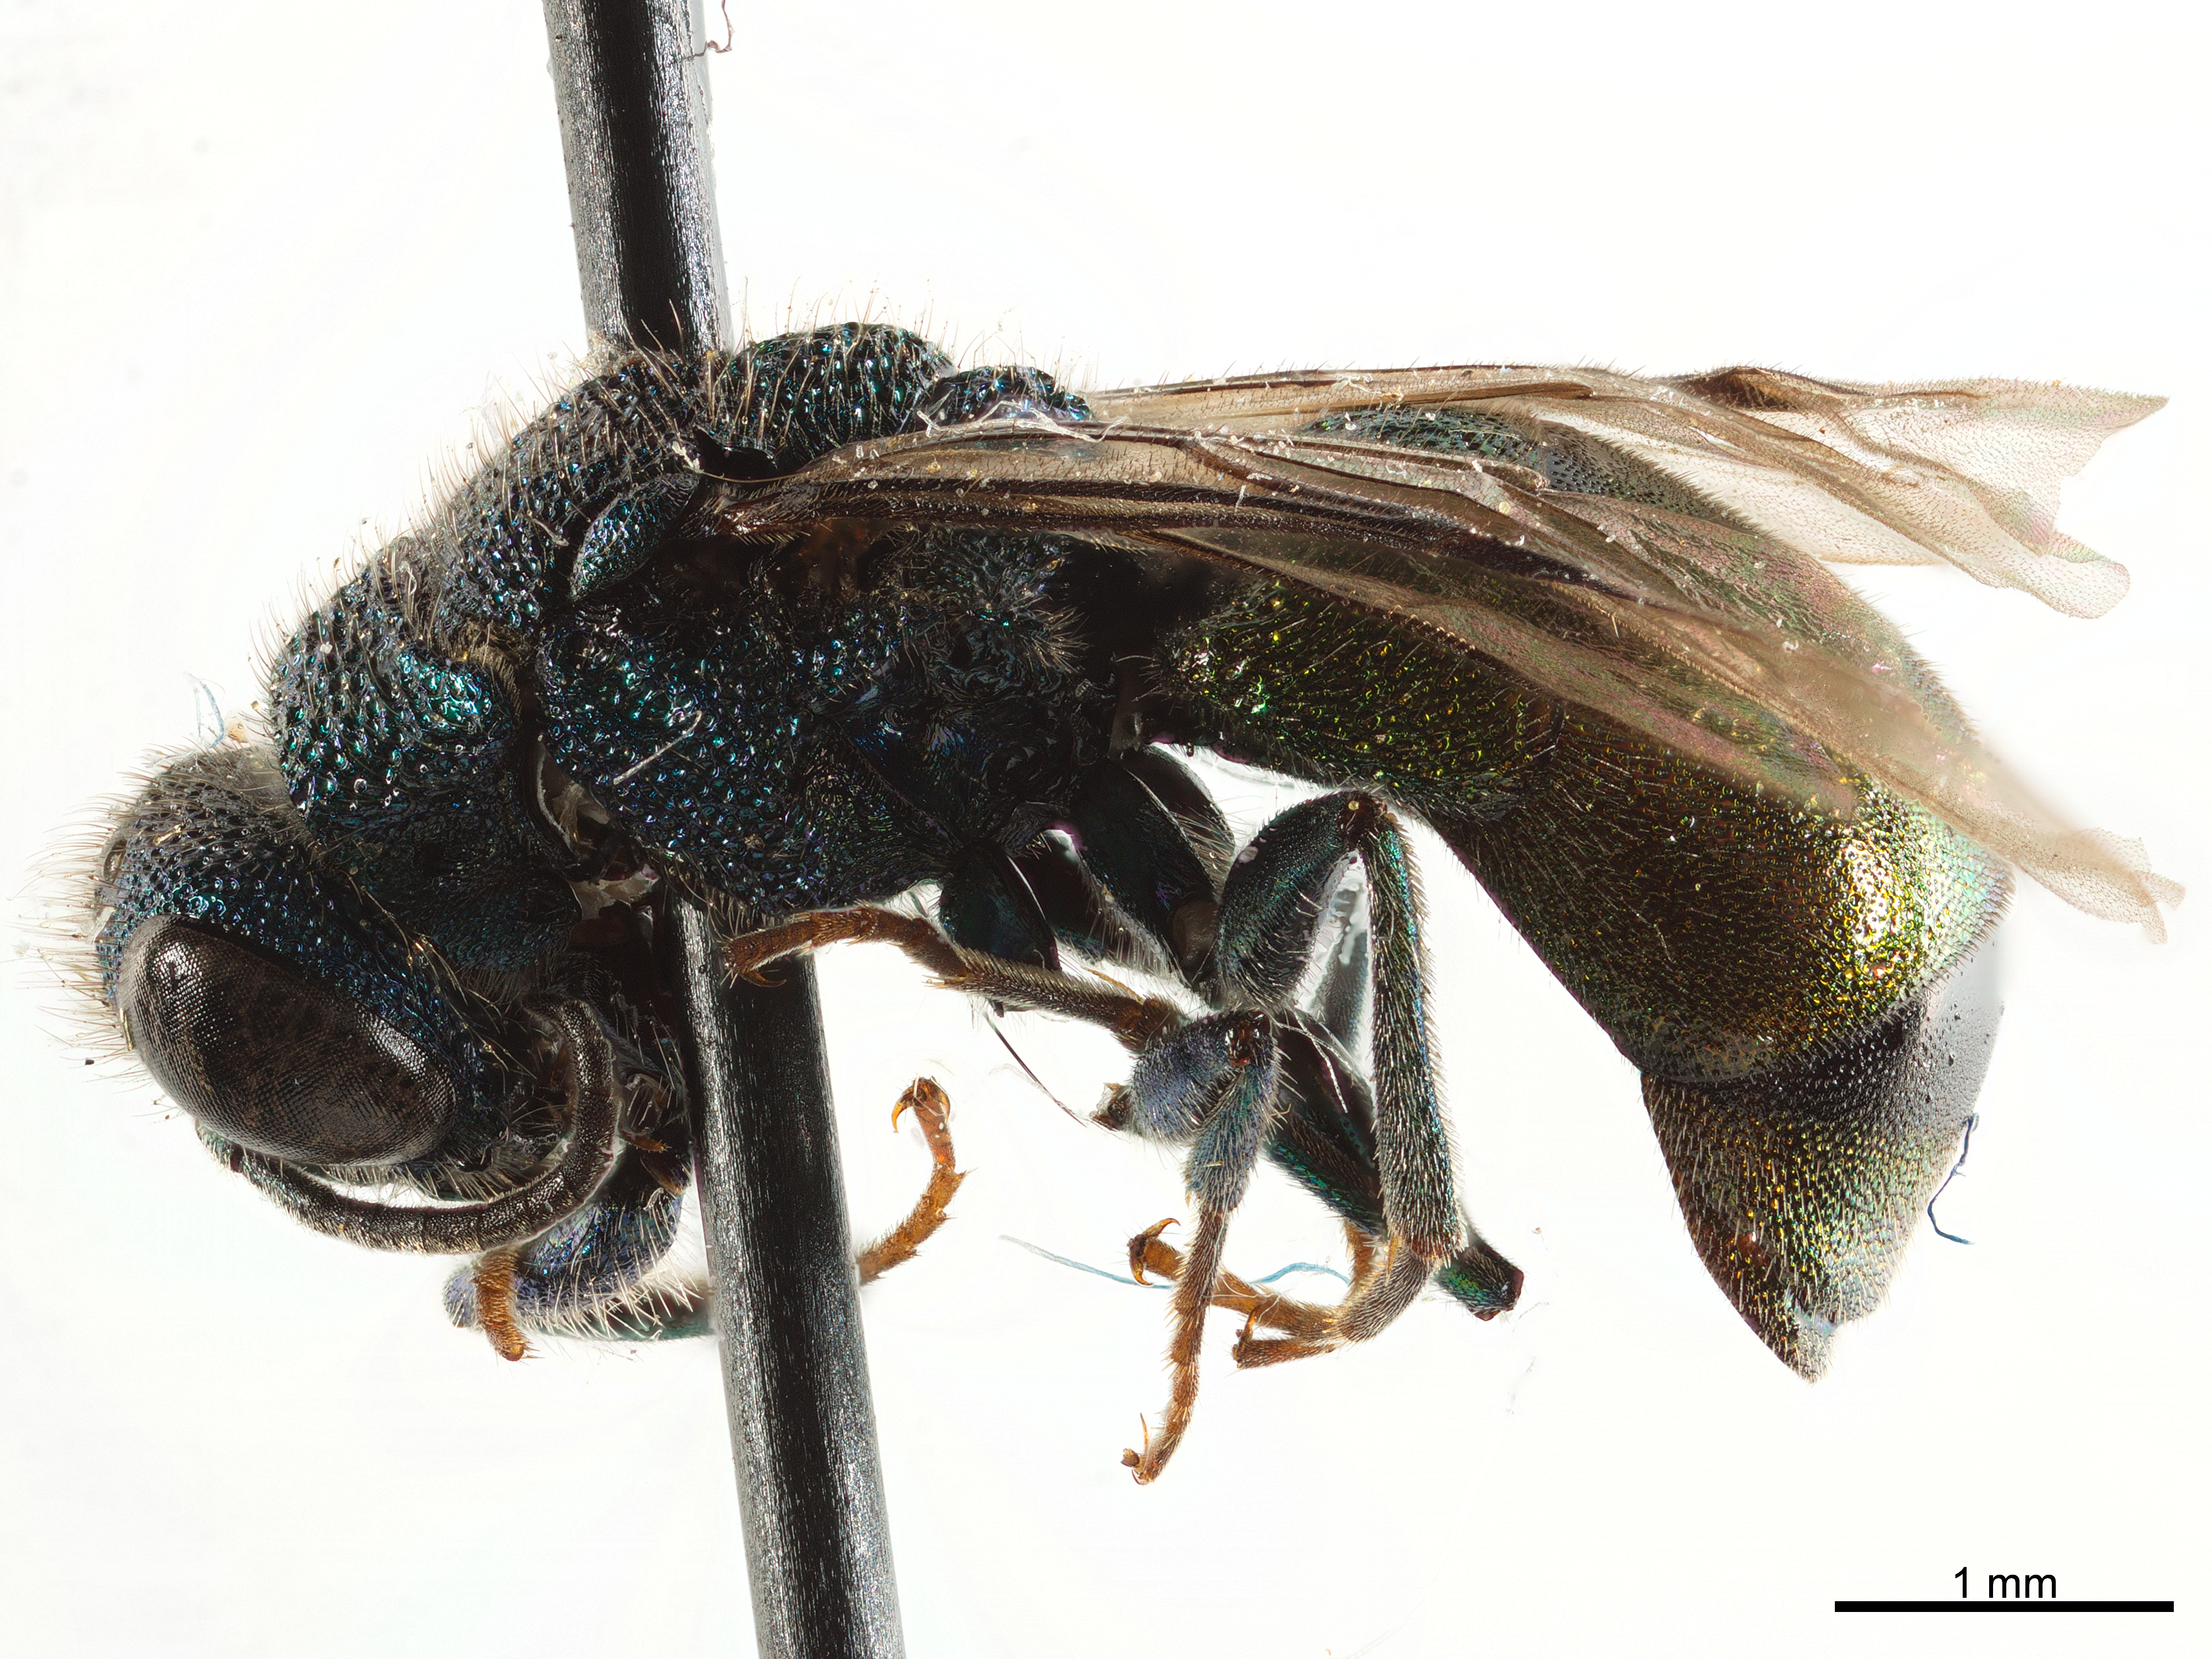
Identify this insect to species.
Pseudospinolia neglecta
